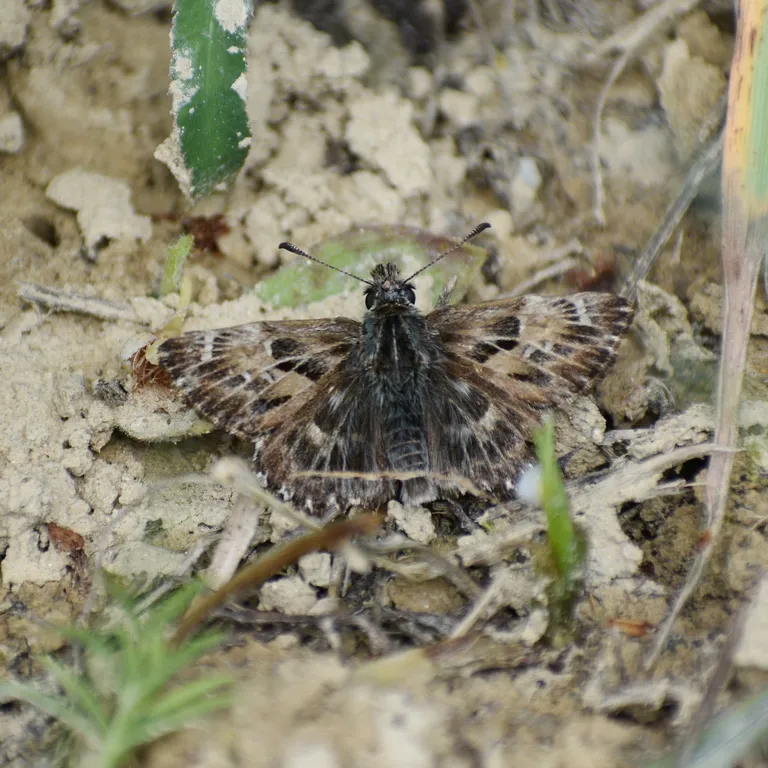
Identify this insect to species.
Carcharodus alceae
